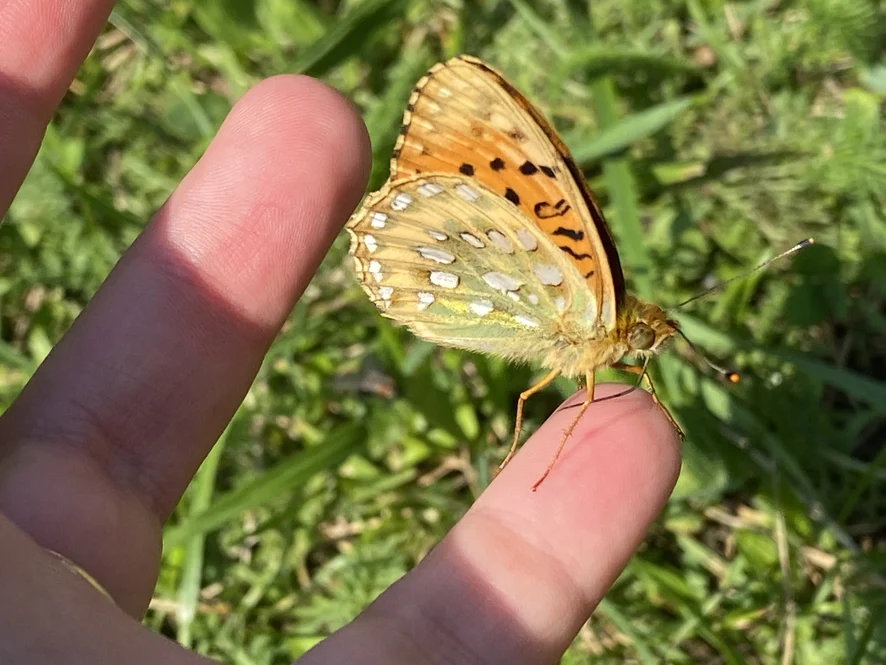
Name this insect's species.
Speyeria aglaja
